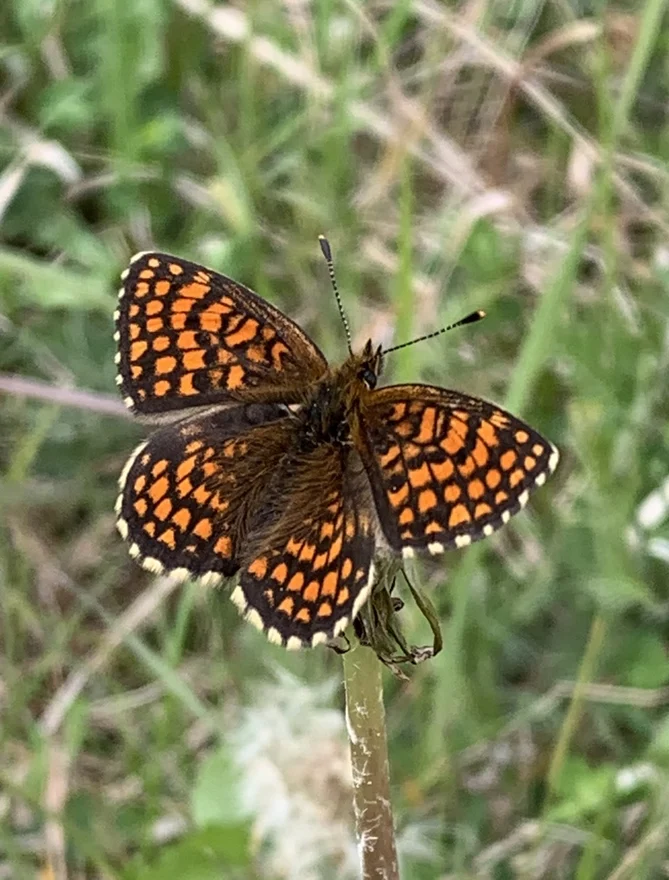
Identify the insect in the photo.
Melitaea athalia
